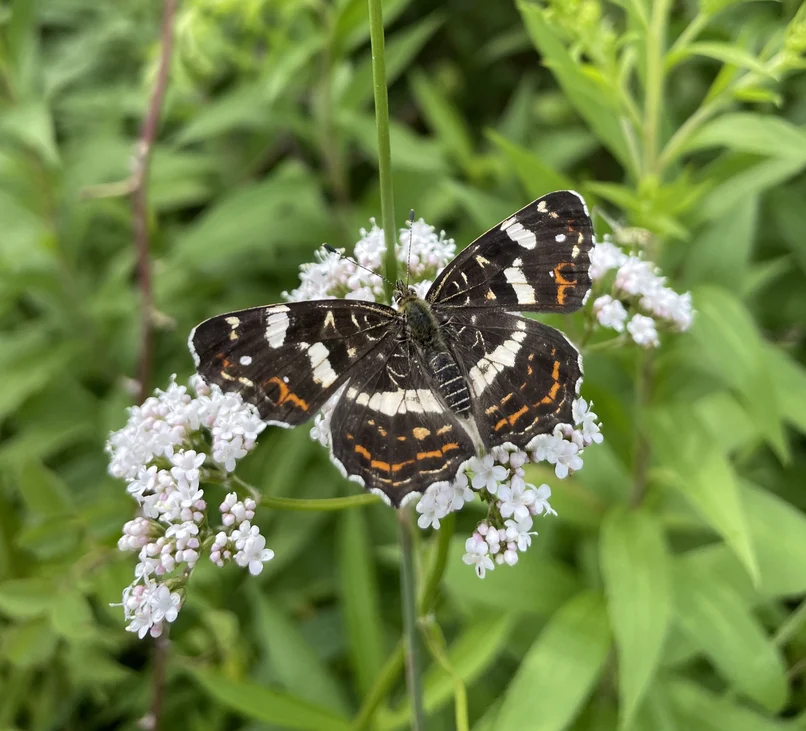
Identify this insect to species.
Araschnia levana
